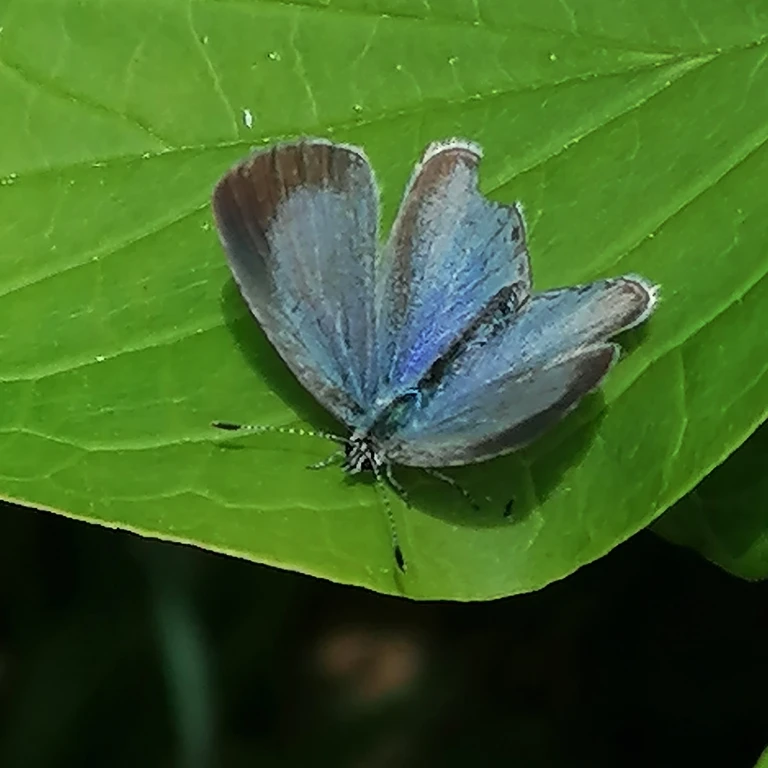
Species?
Celastrina argiolus
